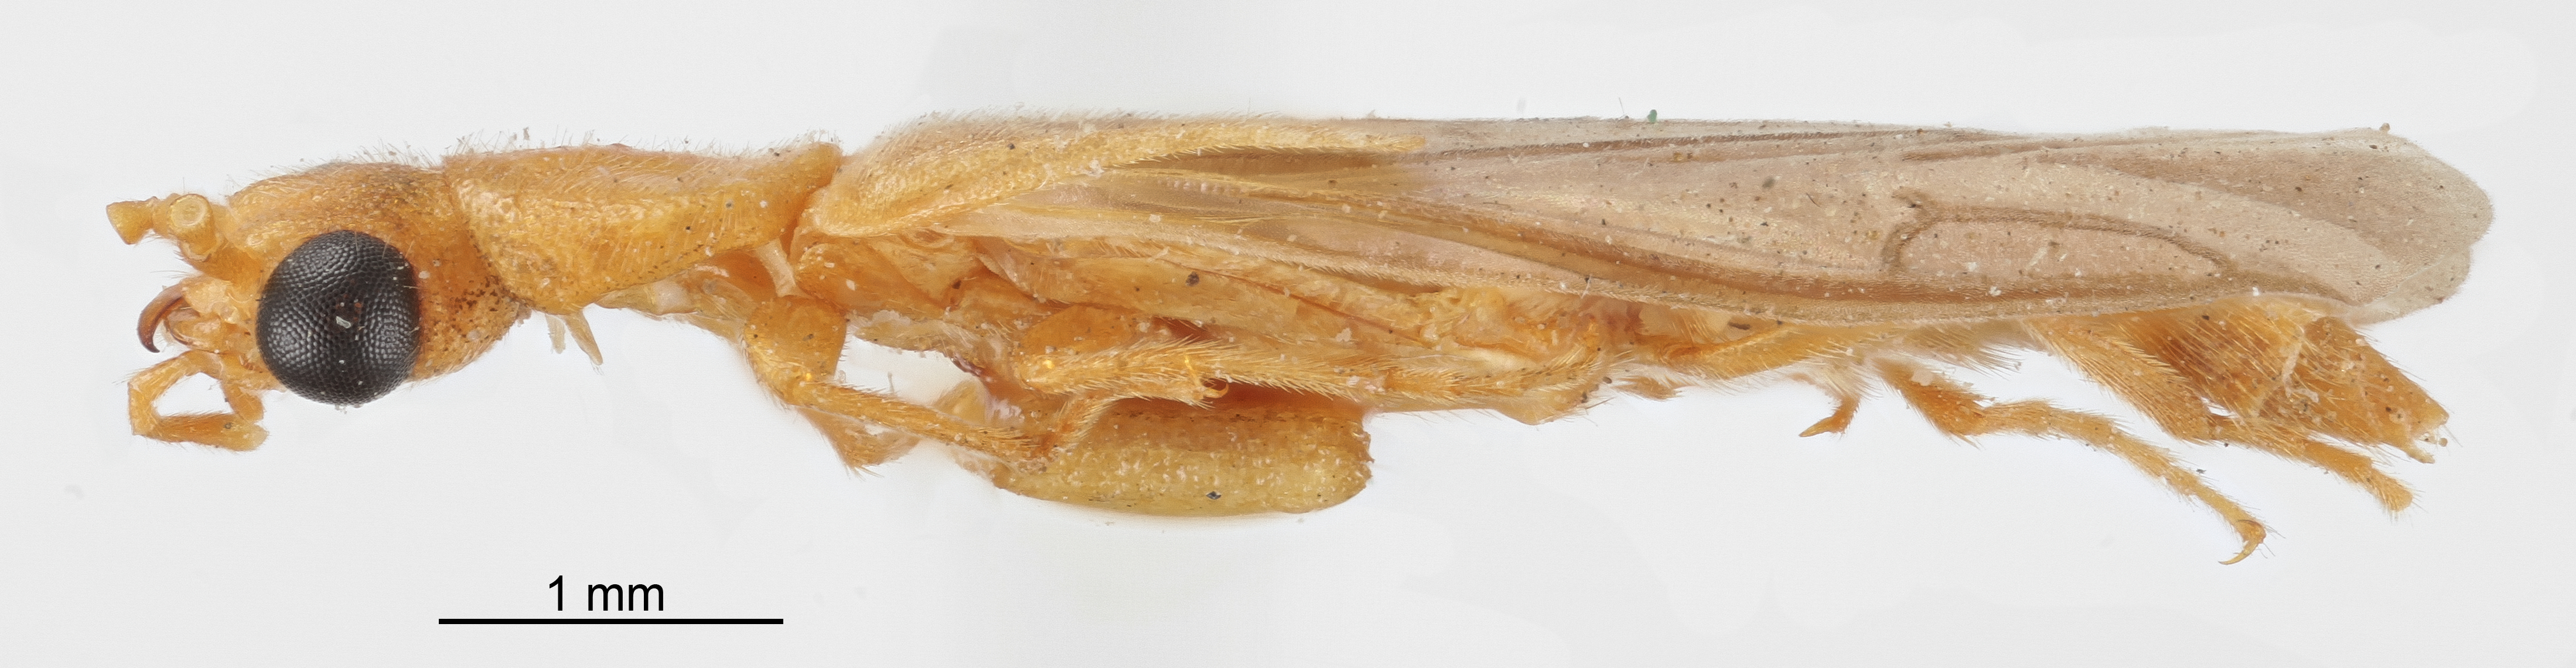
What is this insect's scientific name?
Paraptorthodius mirabilis
